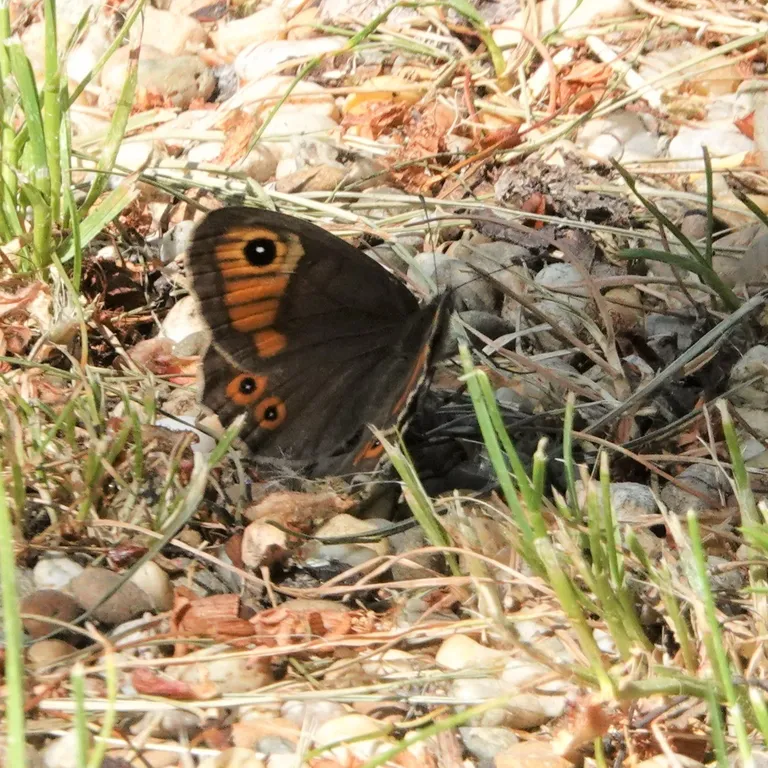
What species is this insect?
Lasiommata maera (also Pararge maera)
